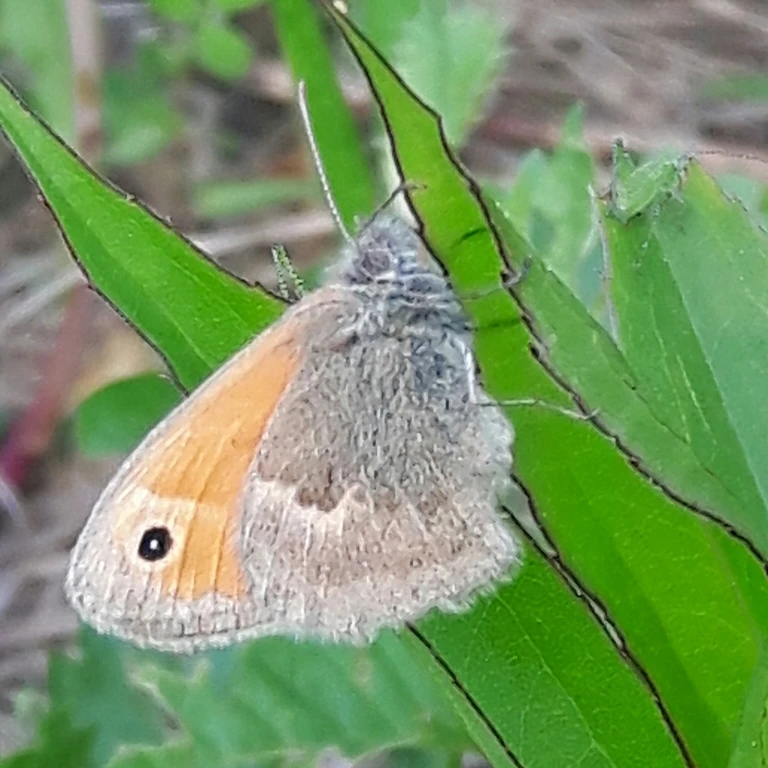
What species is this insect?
Coenonympha pamphilus
